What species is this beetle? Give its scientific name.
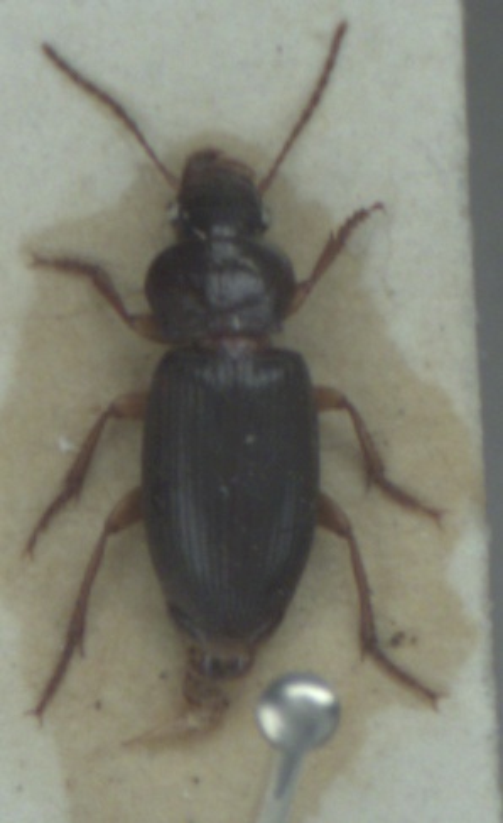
Ophonus rufibarbis
